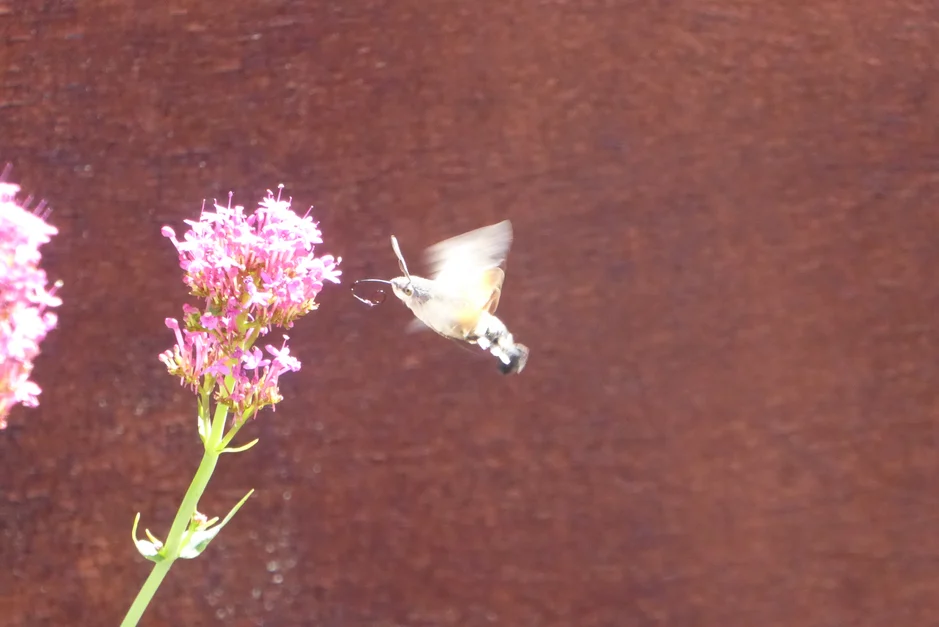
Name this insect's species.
Macroglossum stellatarum
